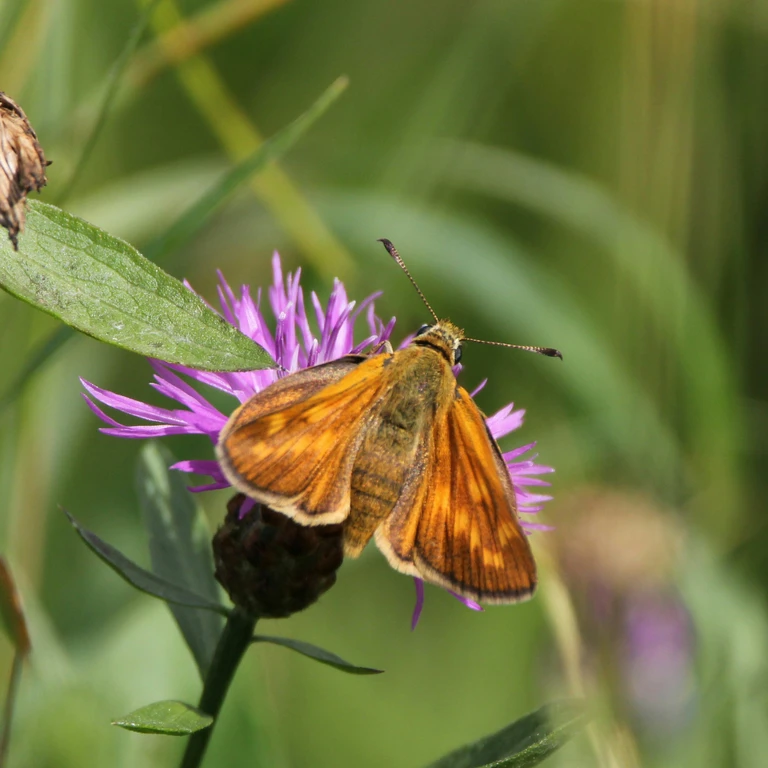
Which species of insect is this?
Ochlodes sylvanus (also Ochlodes venata)
